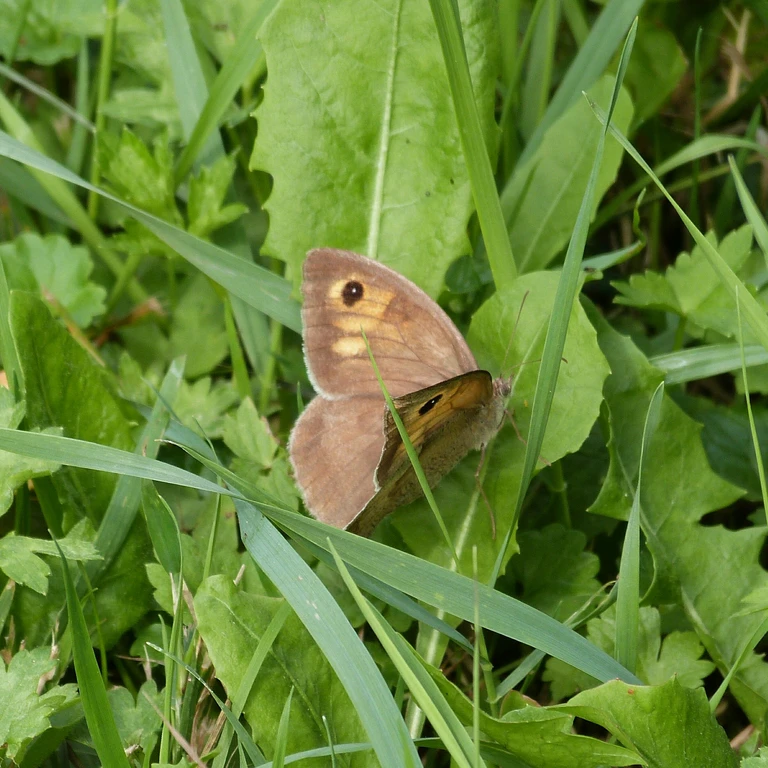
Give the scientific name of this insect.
Maniola jurtina
